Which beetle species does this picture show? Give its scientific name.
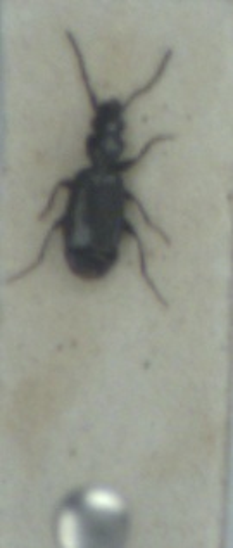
Microlestes maurus
